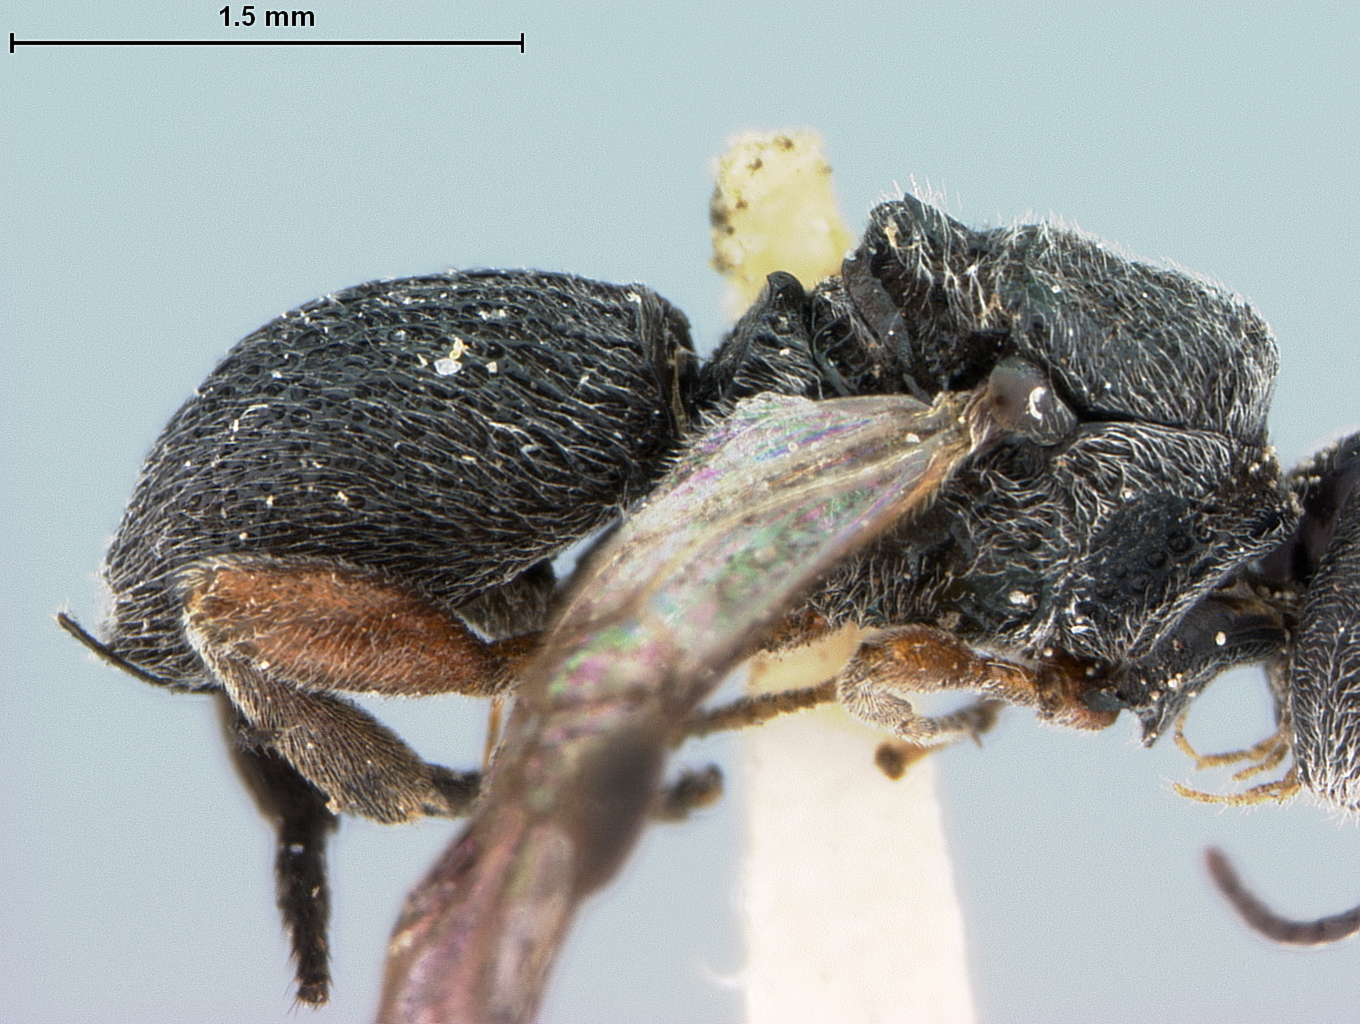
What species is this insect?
Urosigalphus mimosestes
